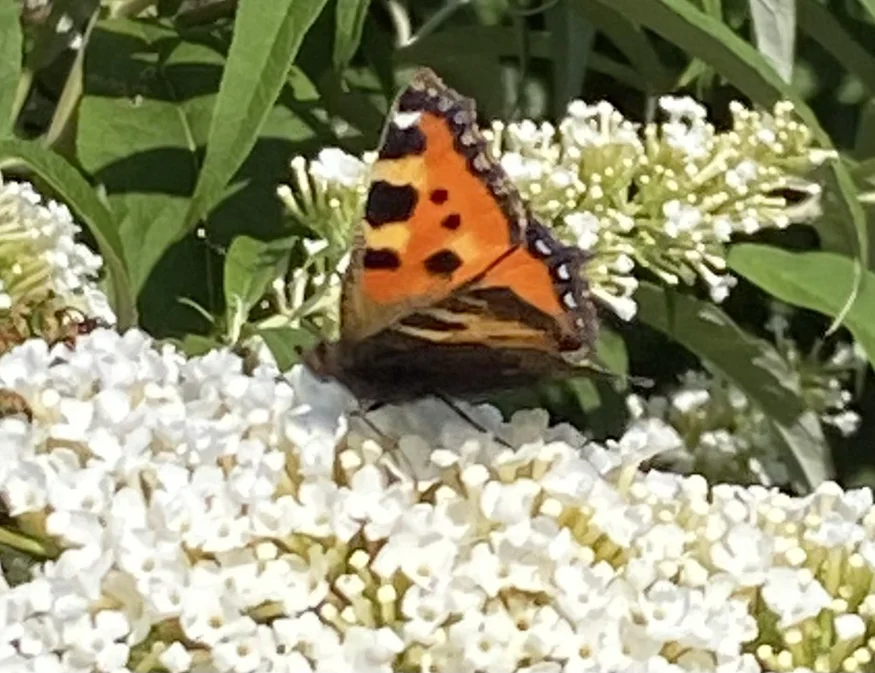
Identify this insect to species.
Aglais urticae
